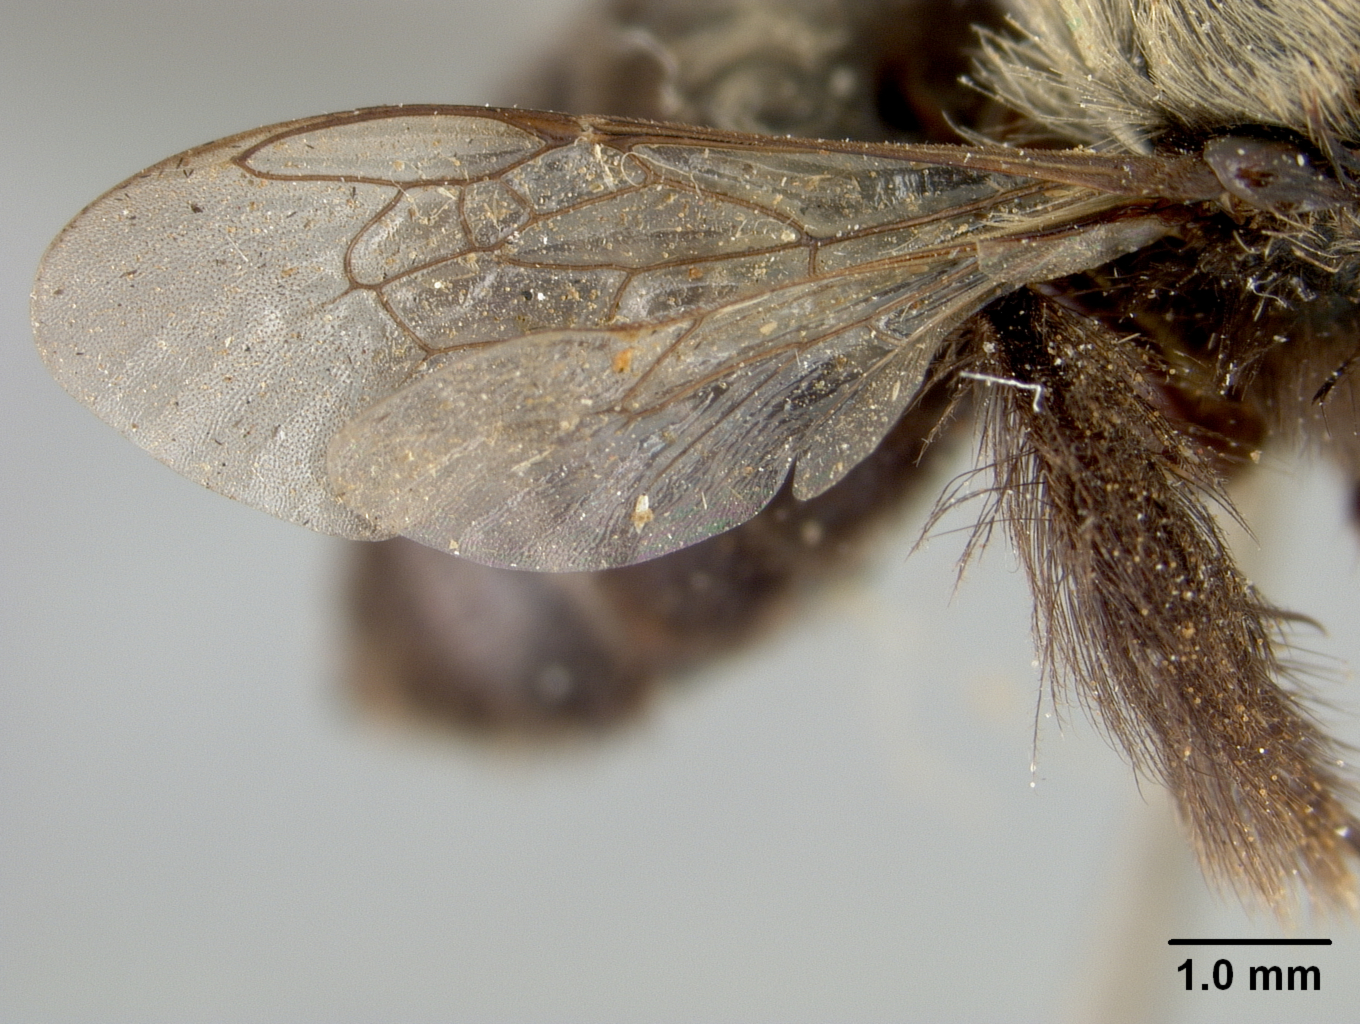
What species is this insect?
Coquillettapis melittoides
